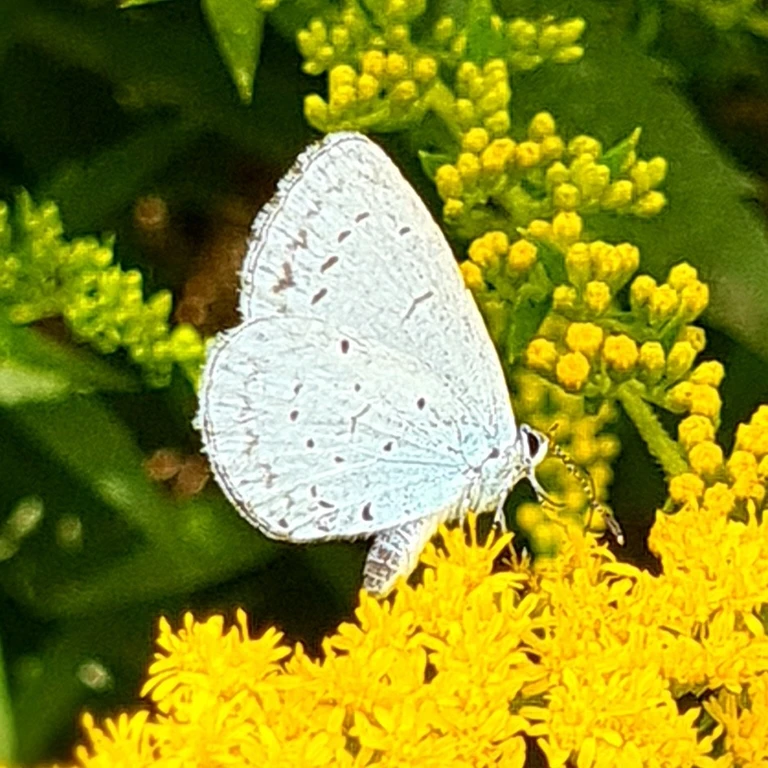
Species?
Celastrina argiolus
